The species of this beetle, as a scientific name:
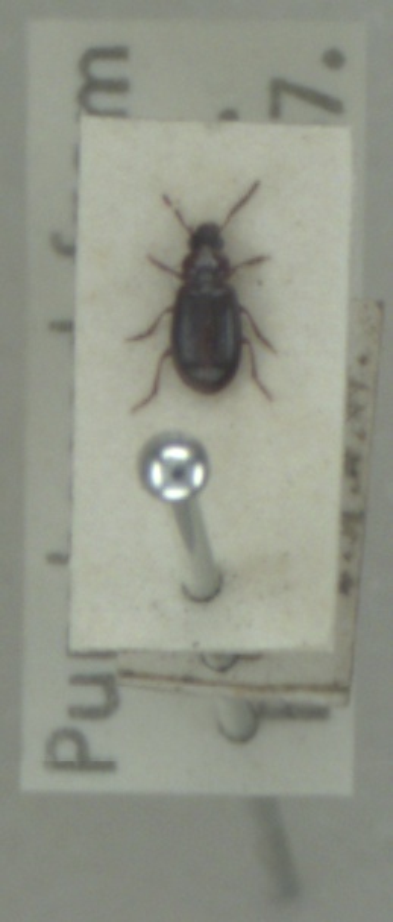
Bradycellus ruficollis
